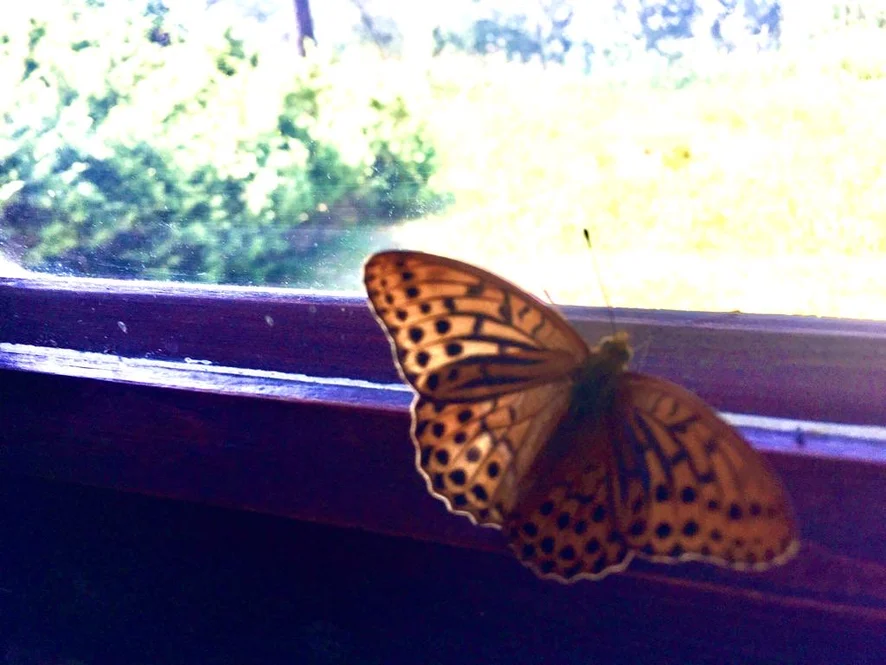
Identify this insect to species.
Argynnis paphia
